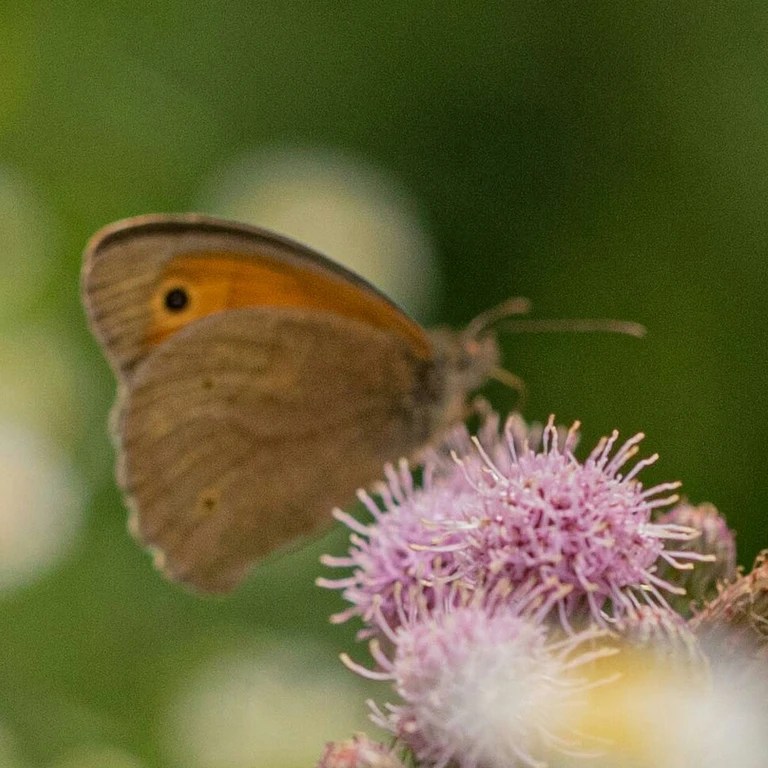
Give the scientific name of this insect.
Maniola jurtina
